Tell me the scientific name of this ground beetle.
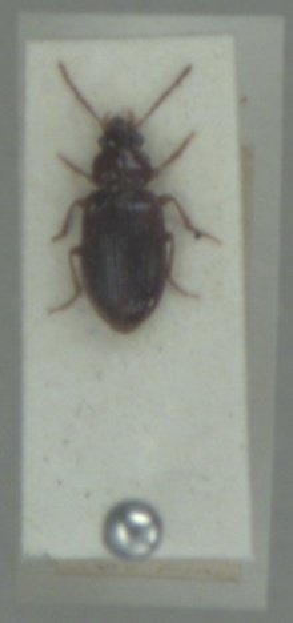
Bradycellus harpalinus
